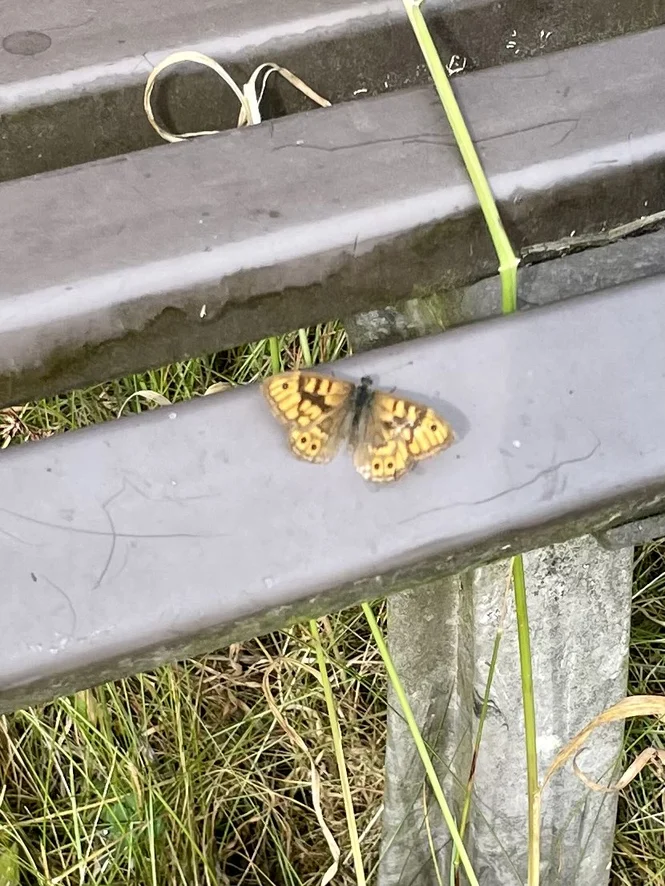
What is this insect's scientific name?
Lasiommata megera (also Pararge megera)
